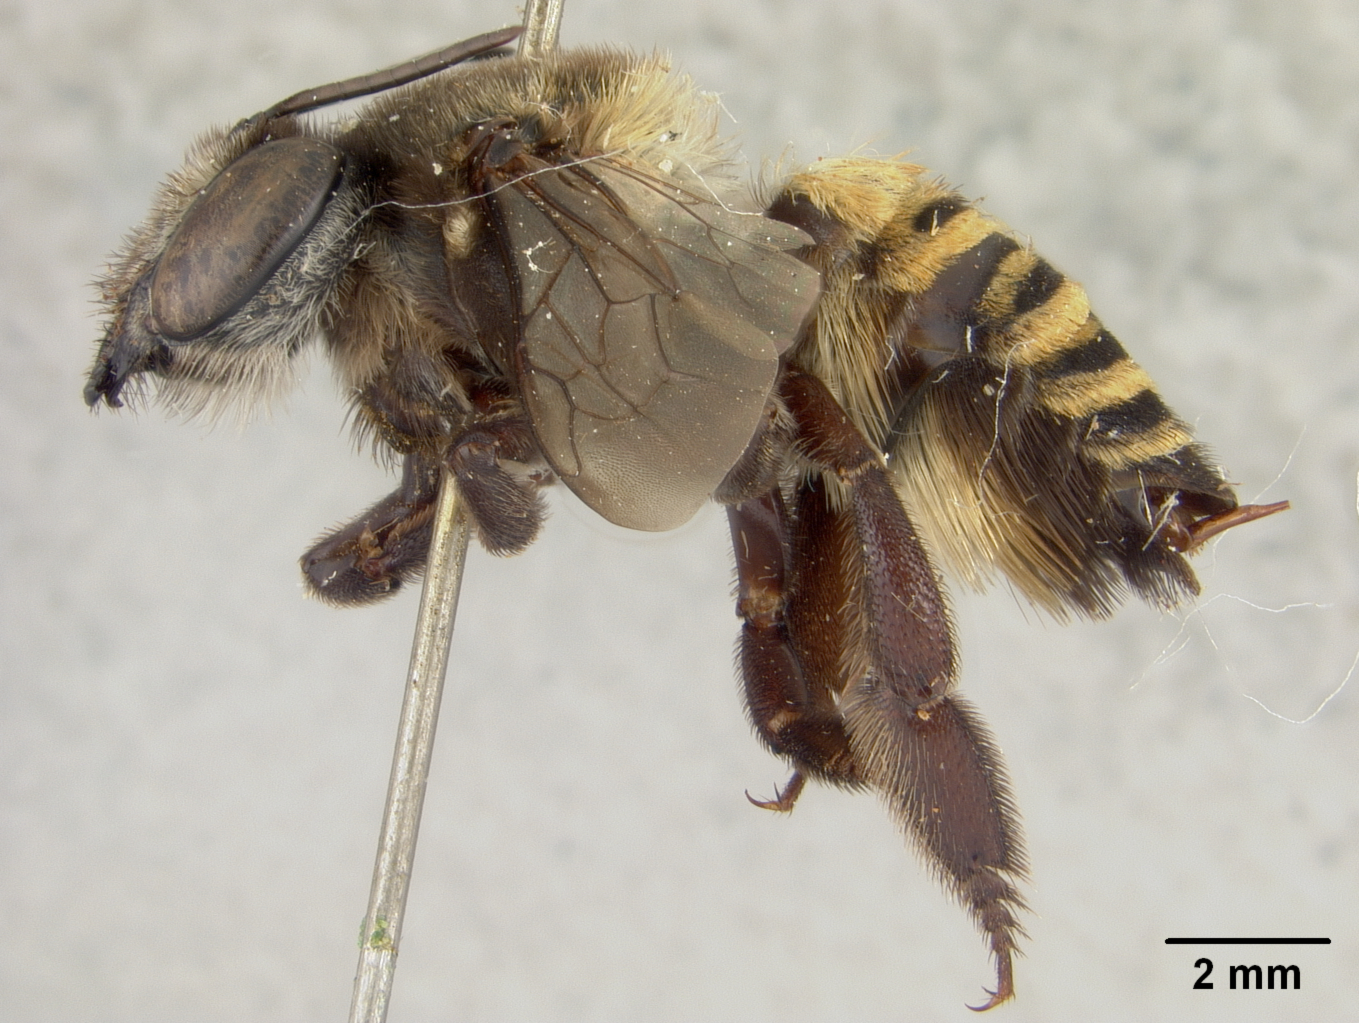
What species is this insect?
Megachile labascens
